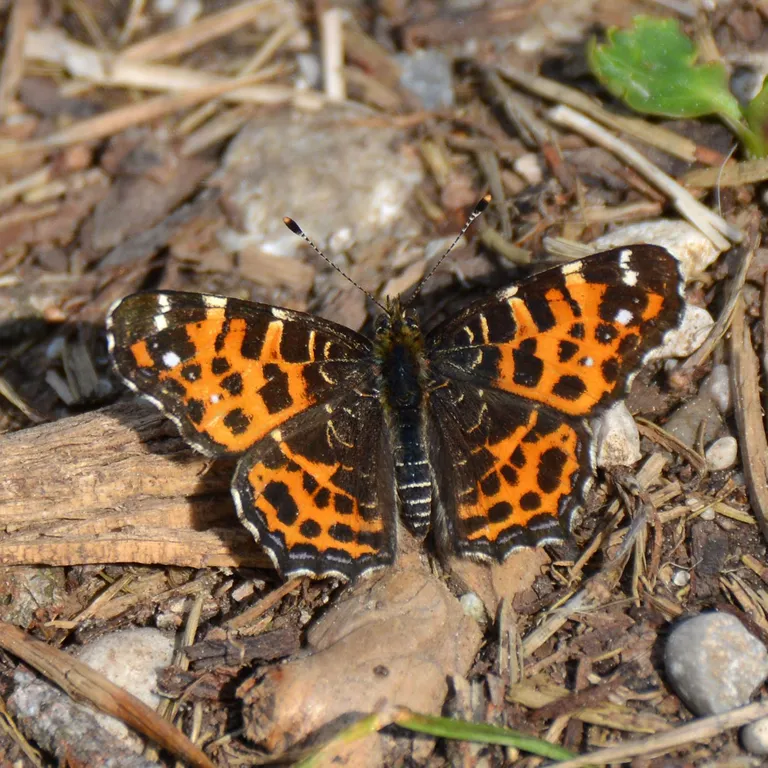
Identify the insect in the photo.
Araschnia levana
